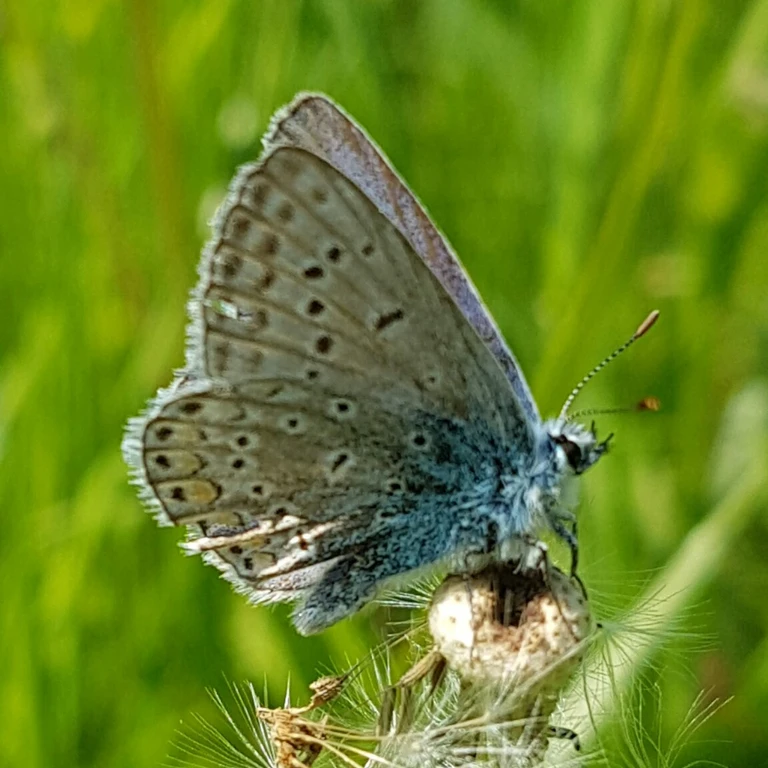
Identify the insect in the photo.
Polyommatus icarus
